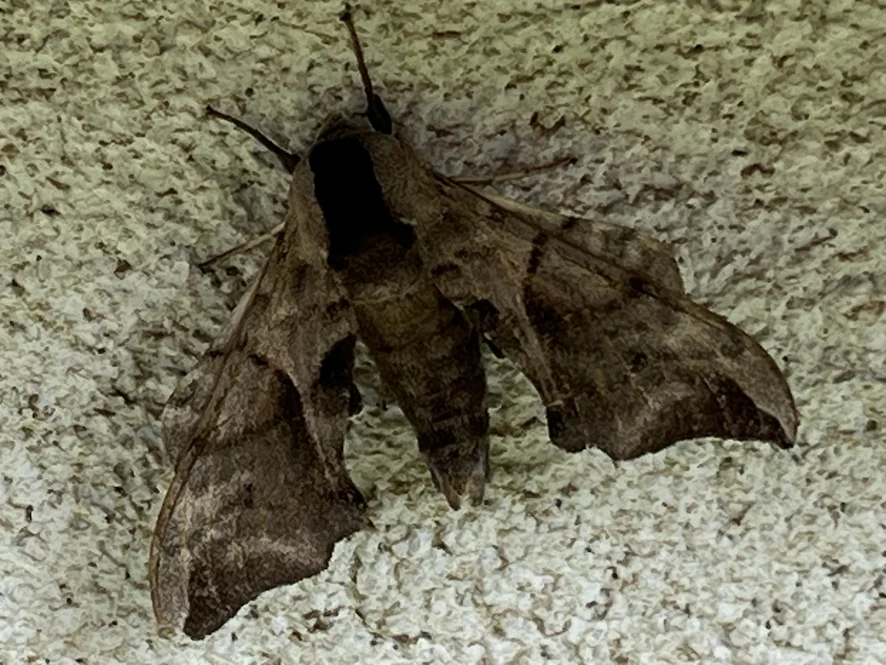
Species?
Smerinthus ocellata
